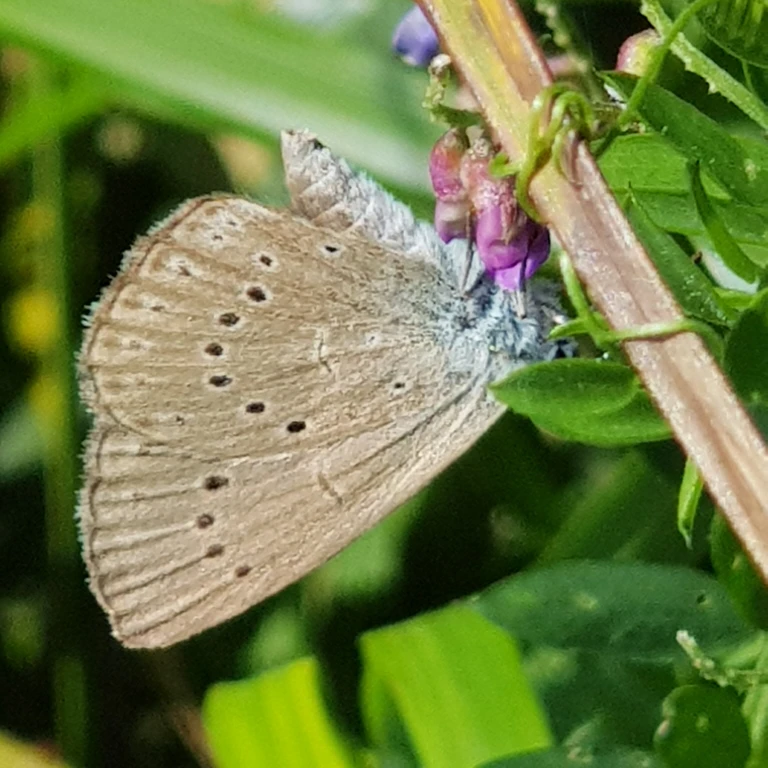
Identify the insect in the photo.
Phengaris teleius
